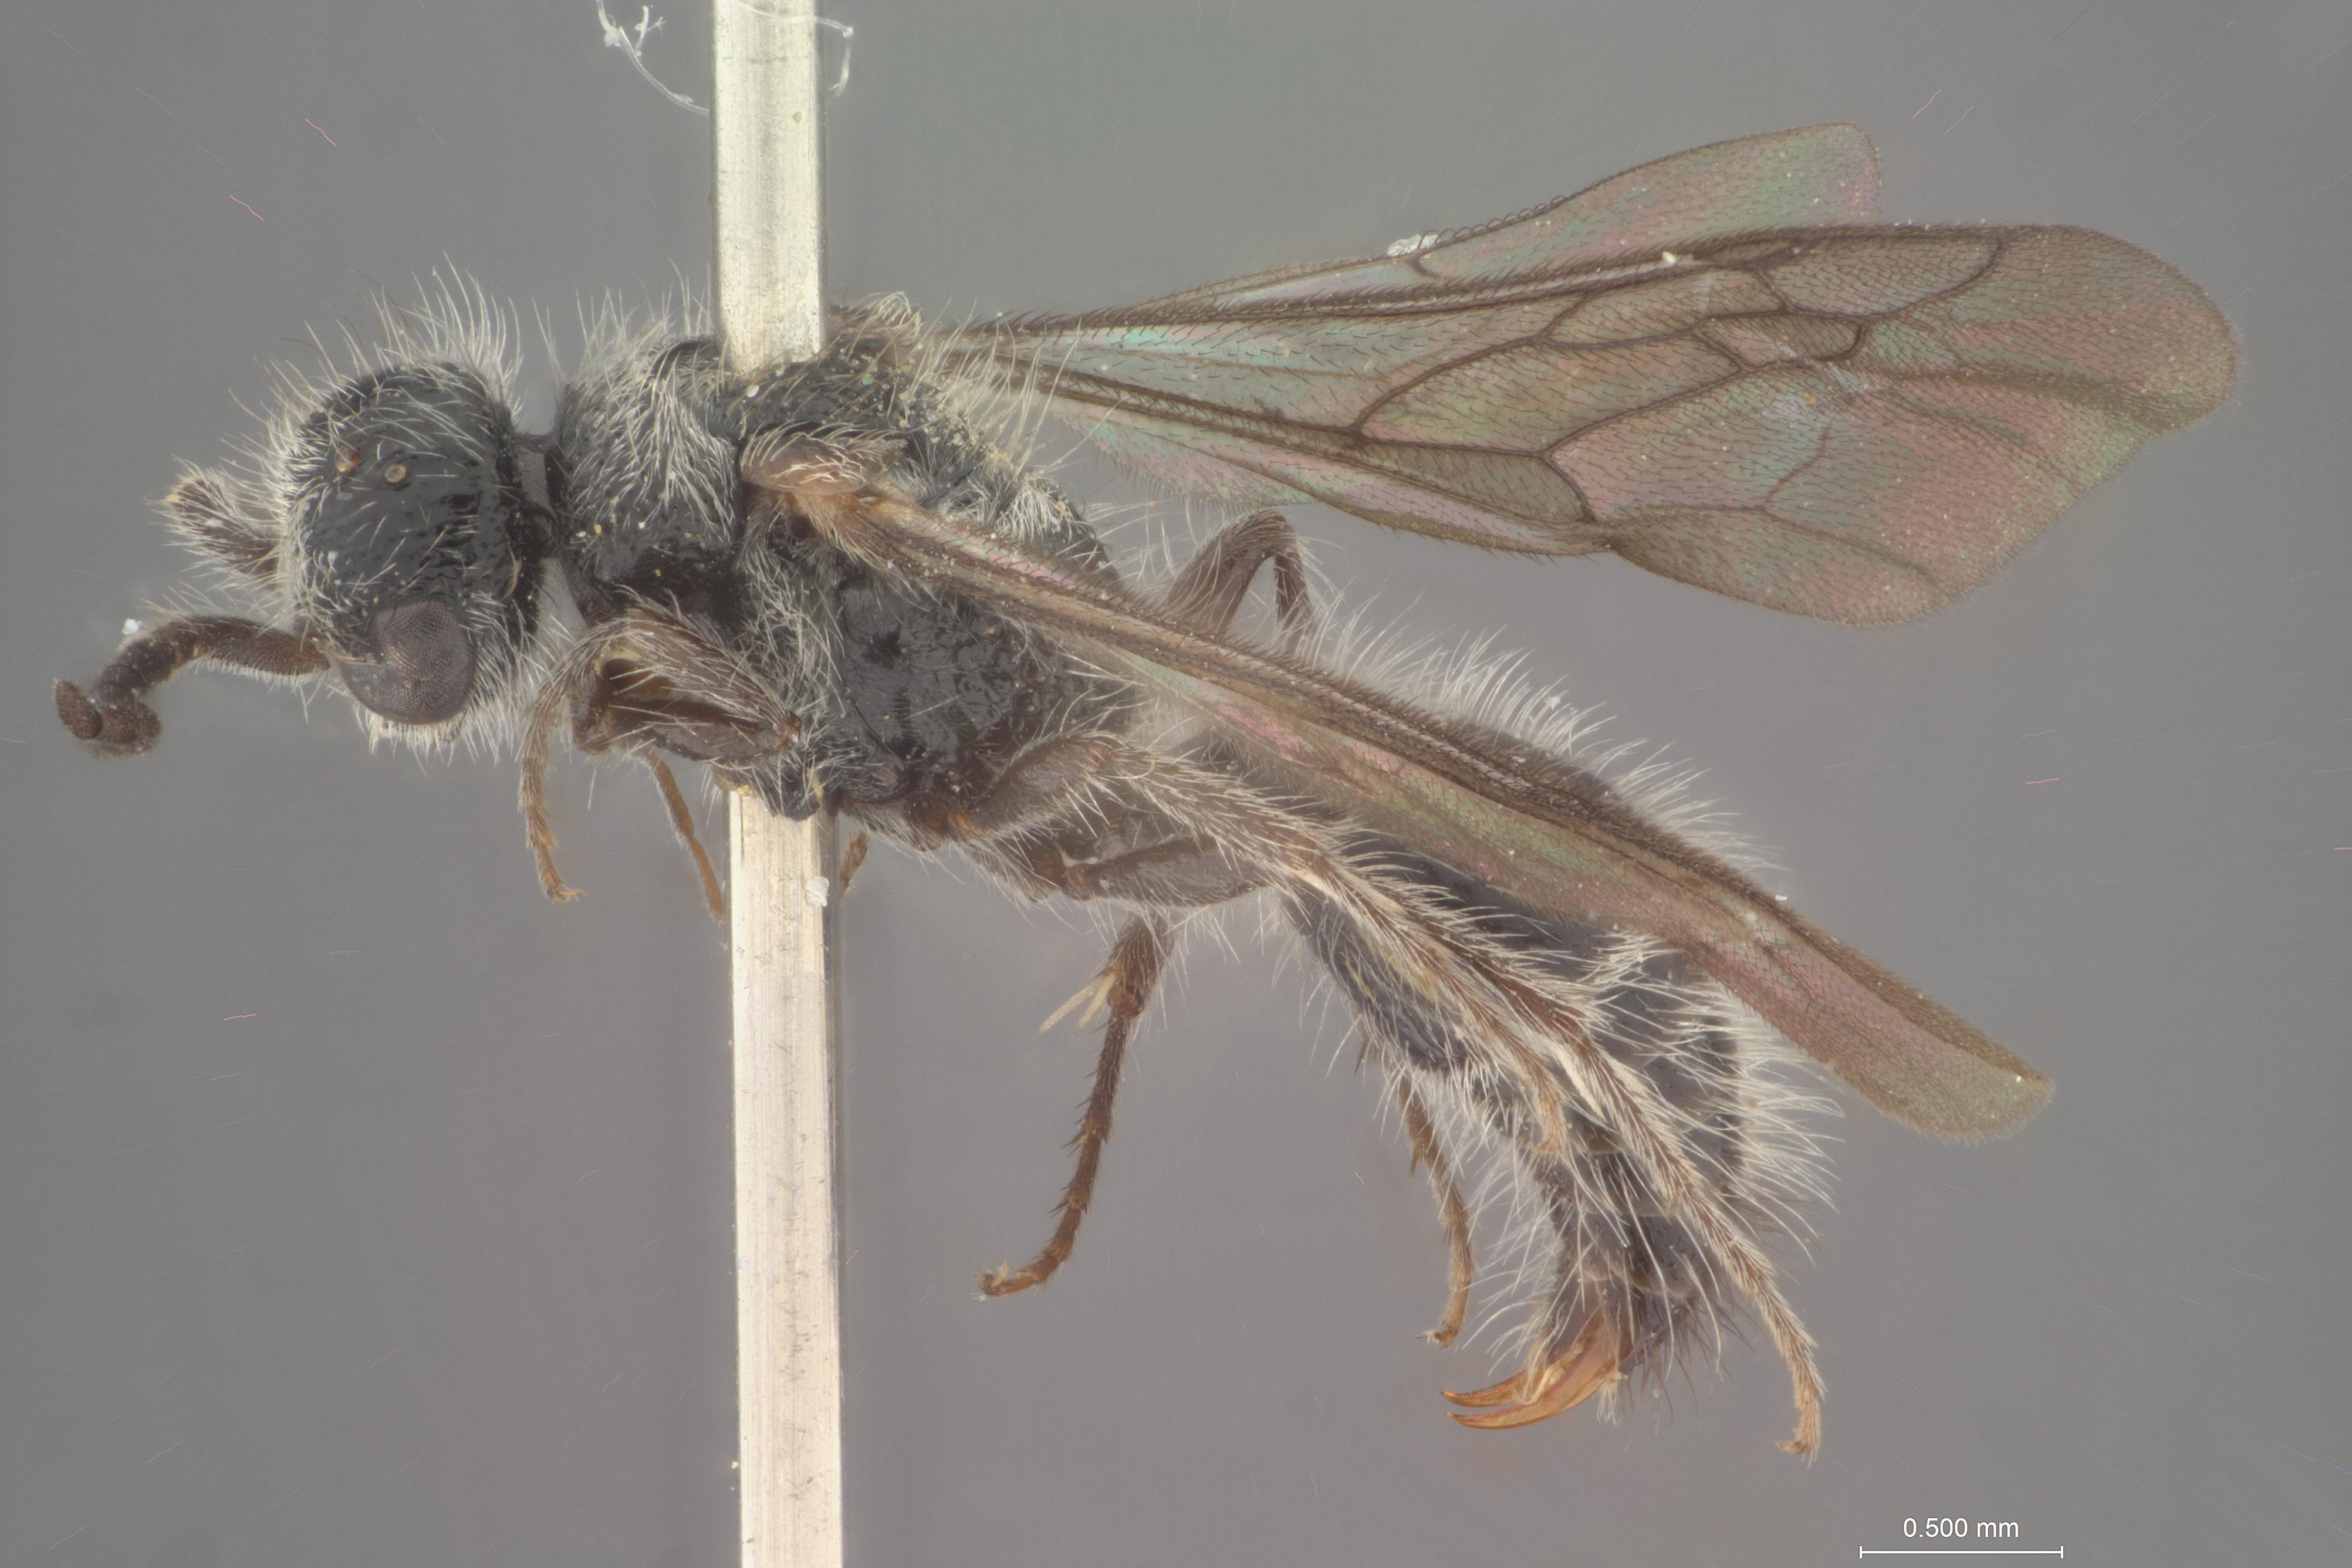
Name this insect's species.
Smicromyrme palacala
